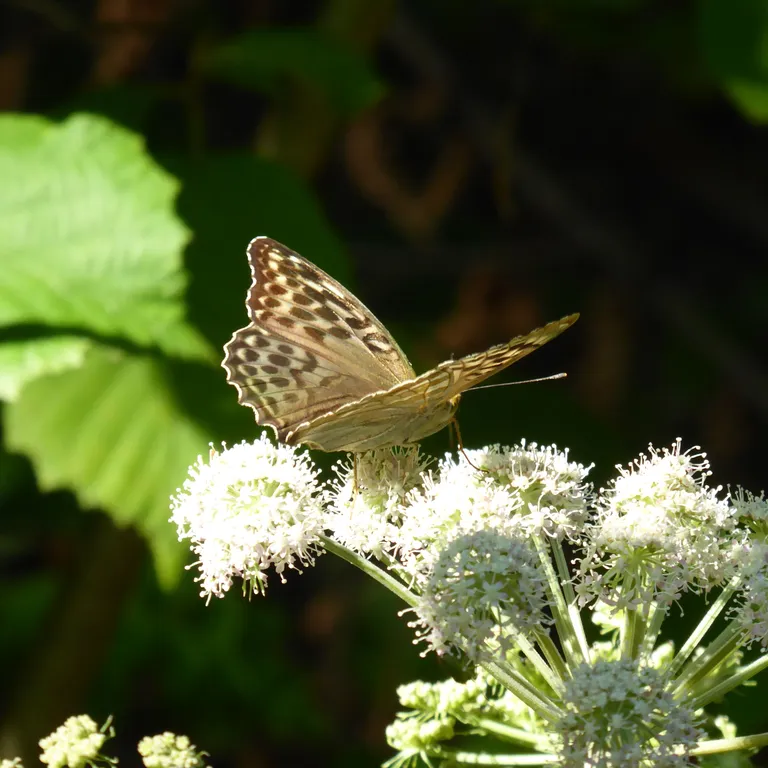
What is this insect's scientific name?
Argynnis paphia
